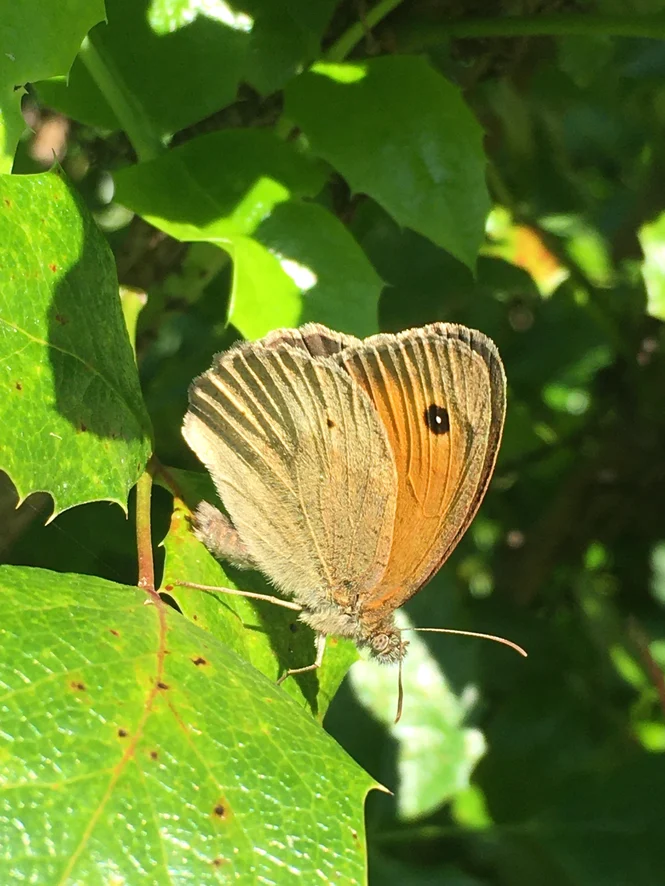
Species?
Maniola jurtina
